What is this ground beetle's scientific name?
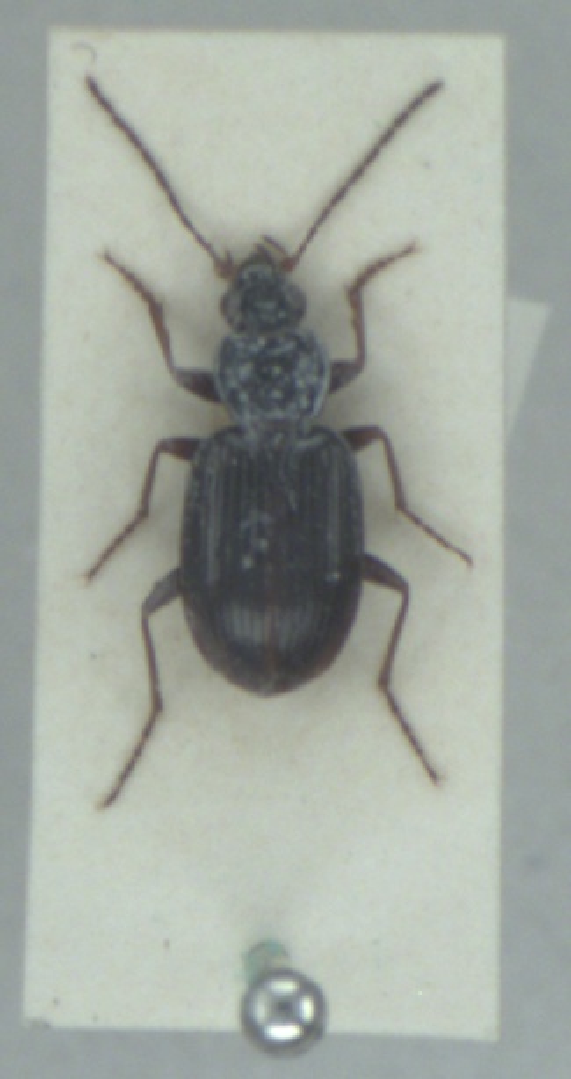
Agonum nigrum
